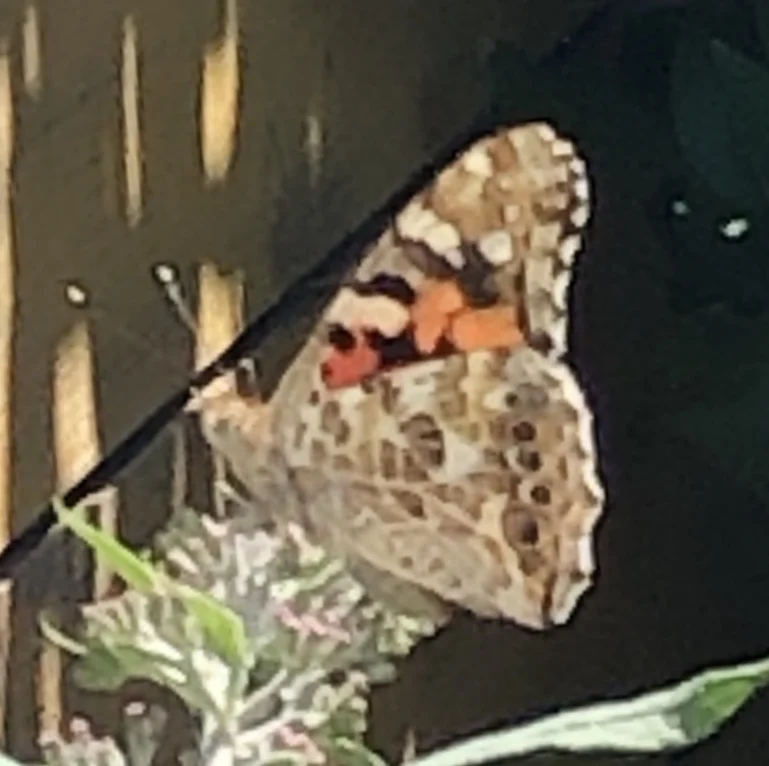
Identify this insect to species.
Vanessa cardui
